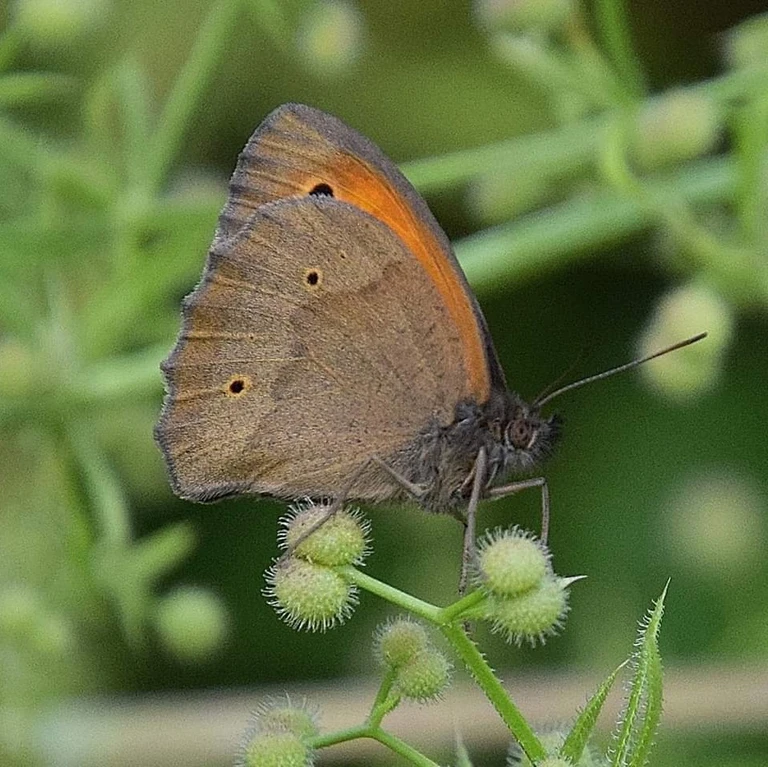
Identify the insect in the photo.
Maniola jurtina
